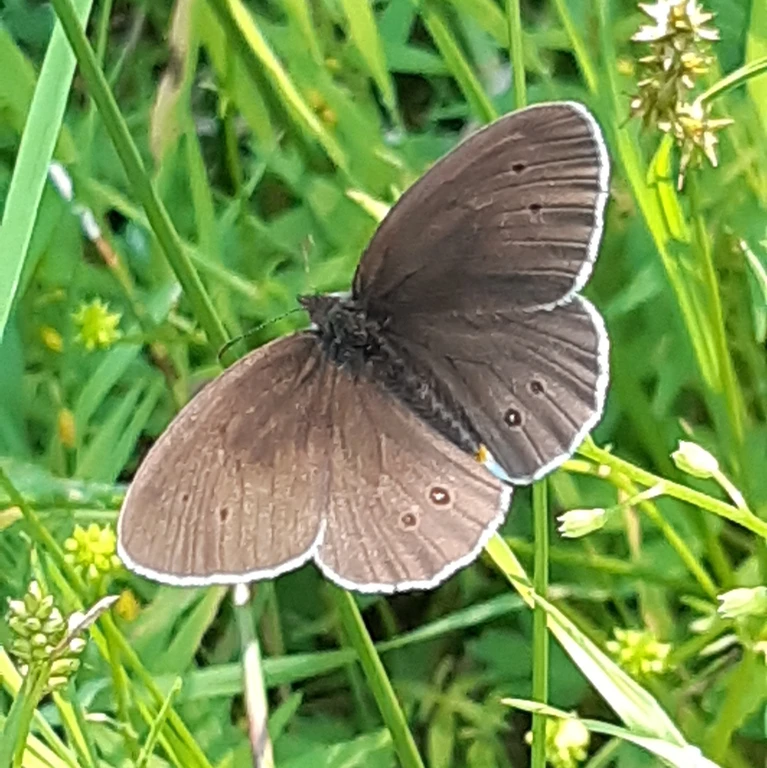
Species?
Aphantopus hyperantus
